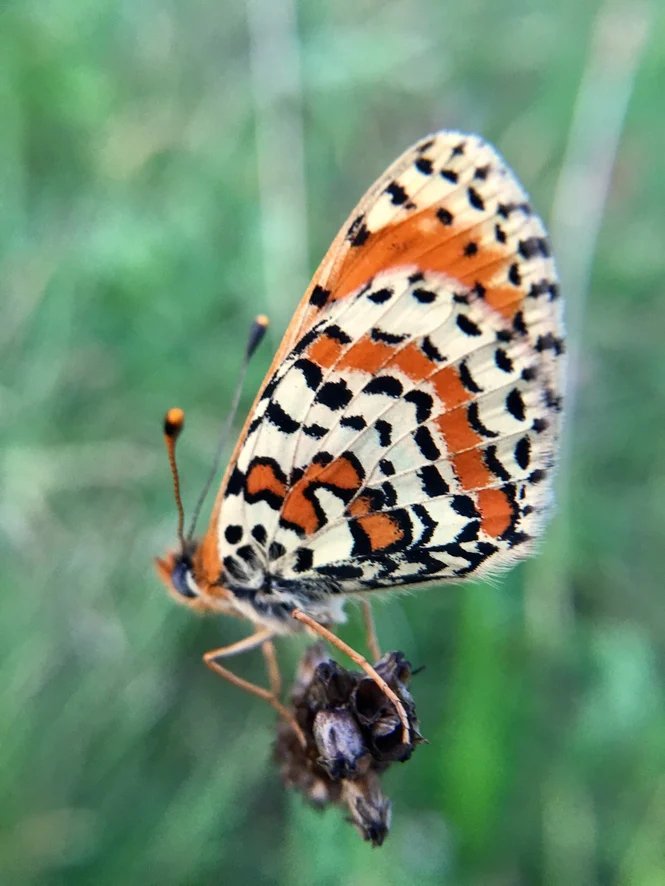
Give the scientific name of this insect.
Melitaea didyma
